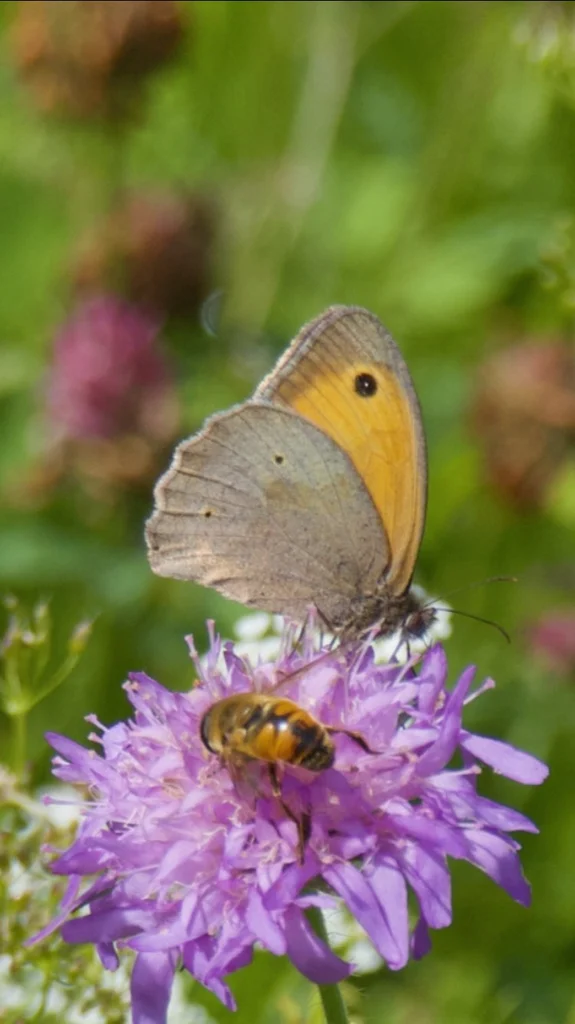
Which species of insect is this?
Maniola jurtina
